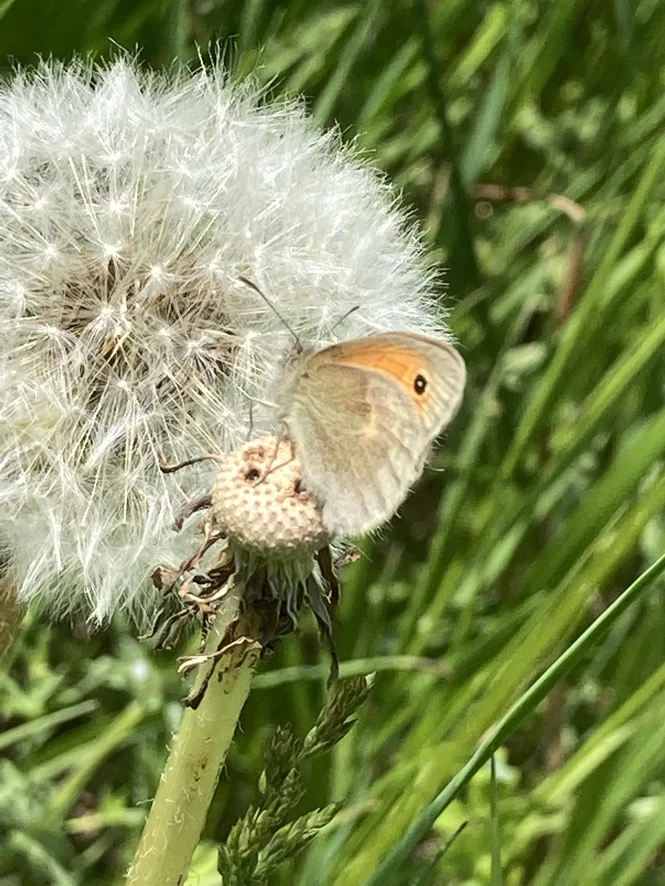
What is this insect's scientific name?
Coenonympha pamphilus
